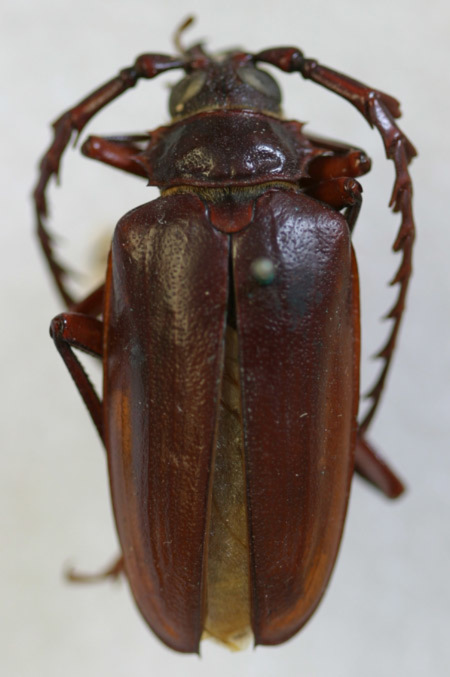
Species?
Prionus terminalis (also Prionus californicus)
